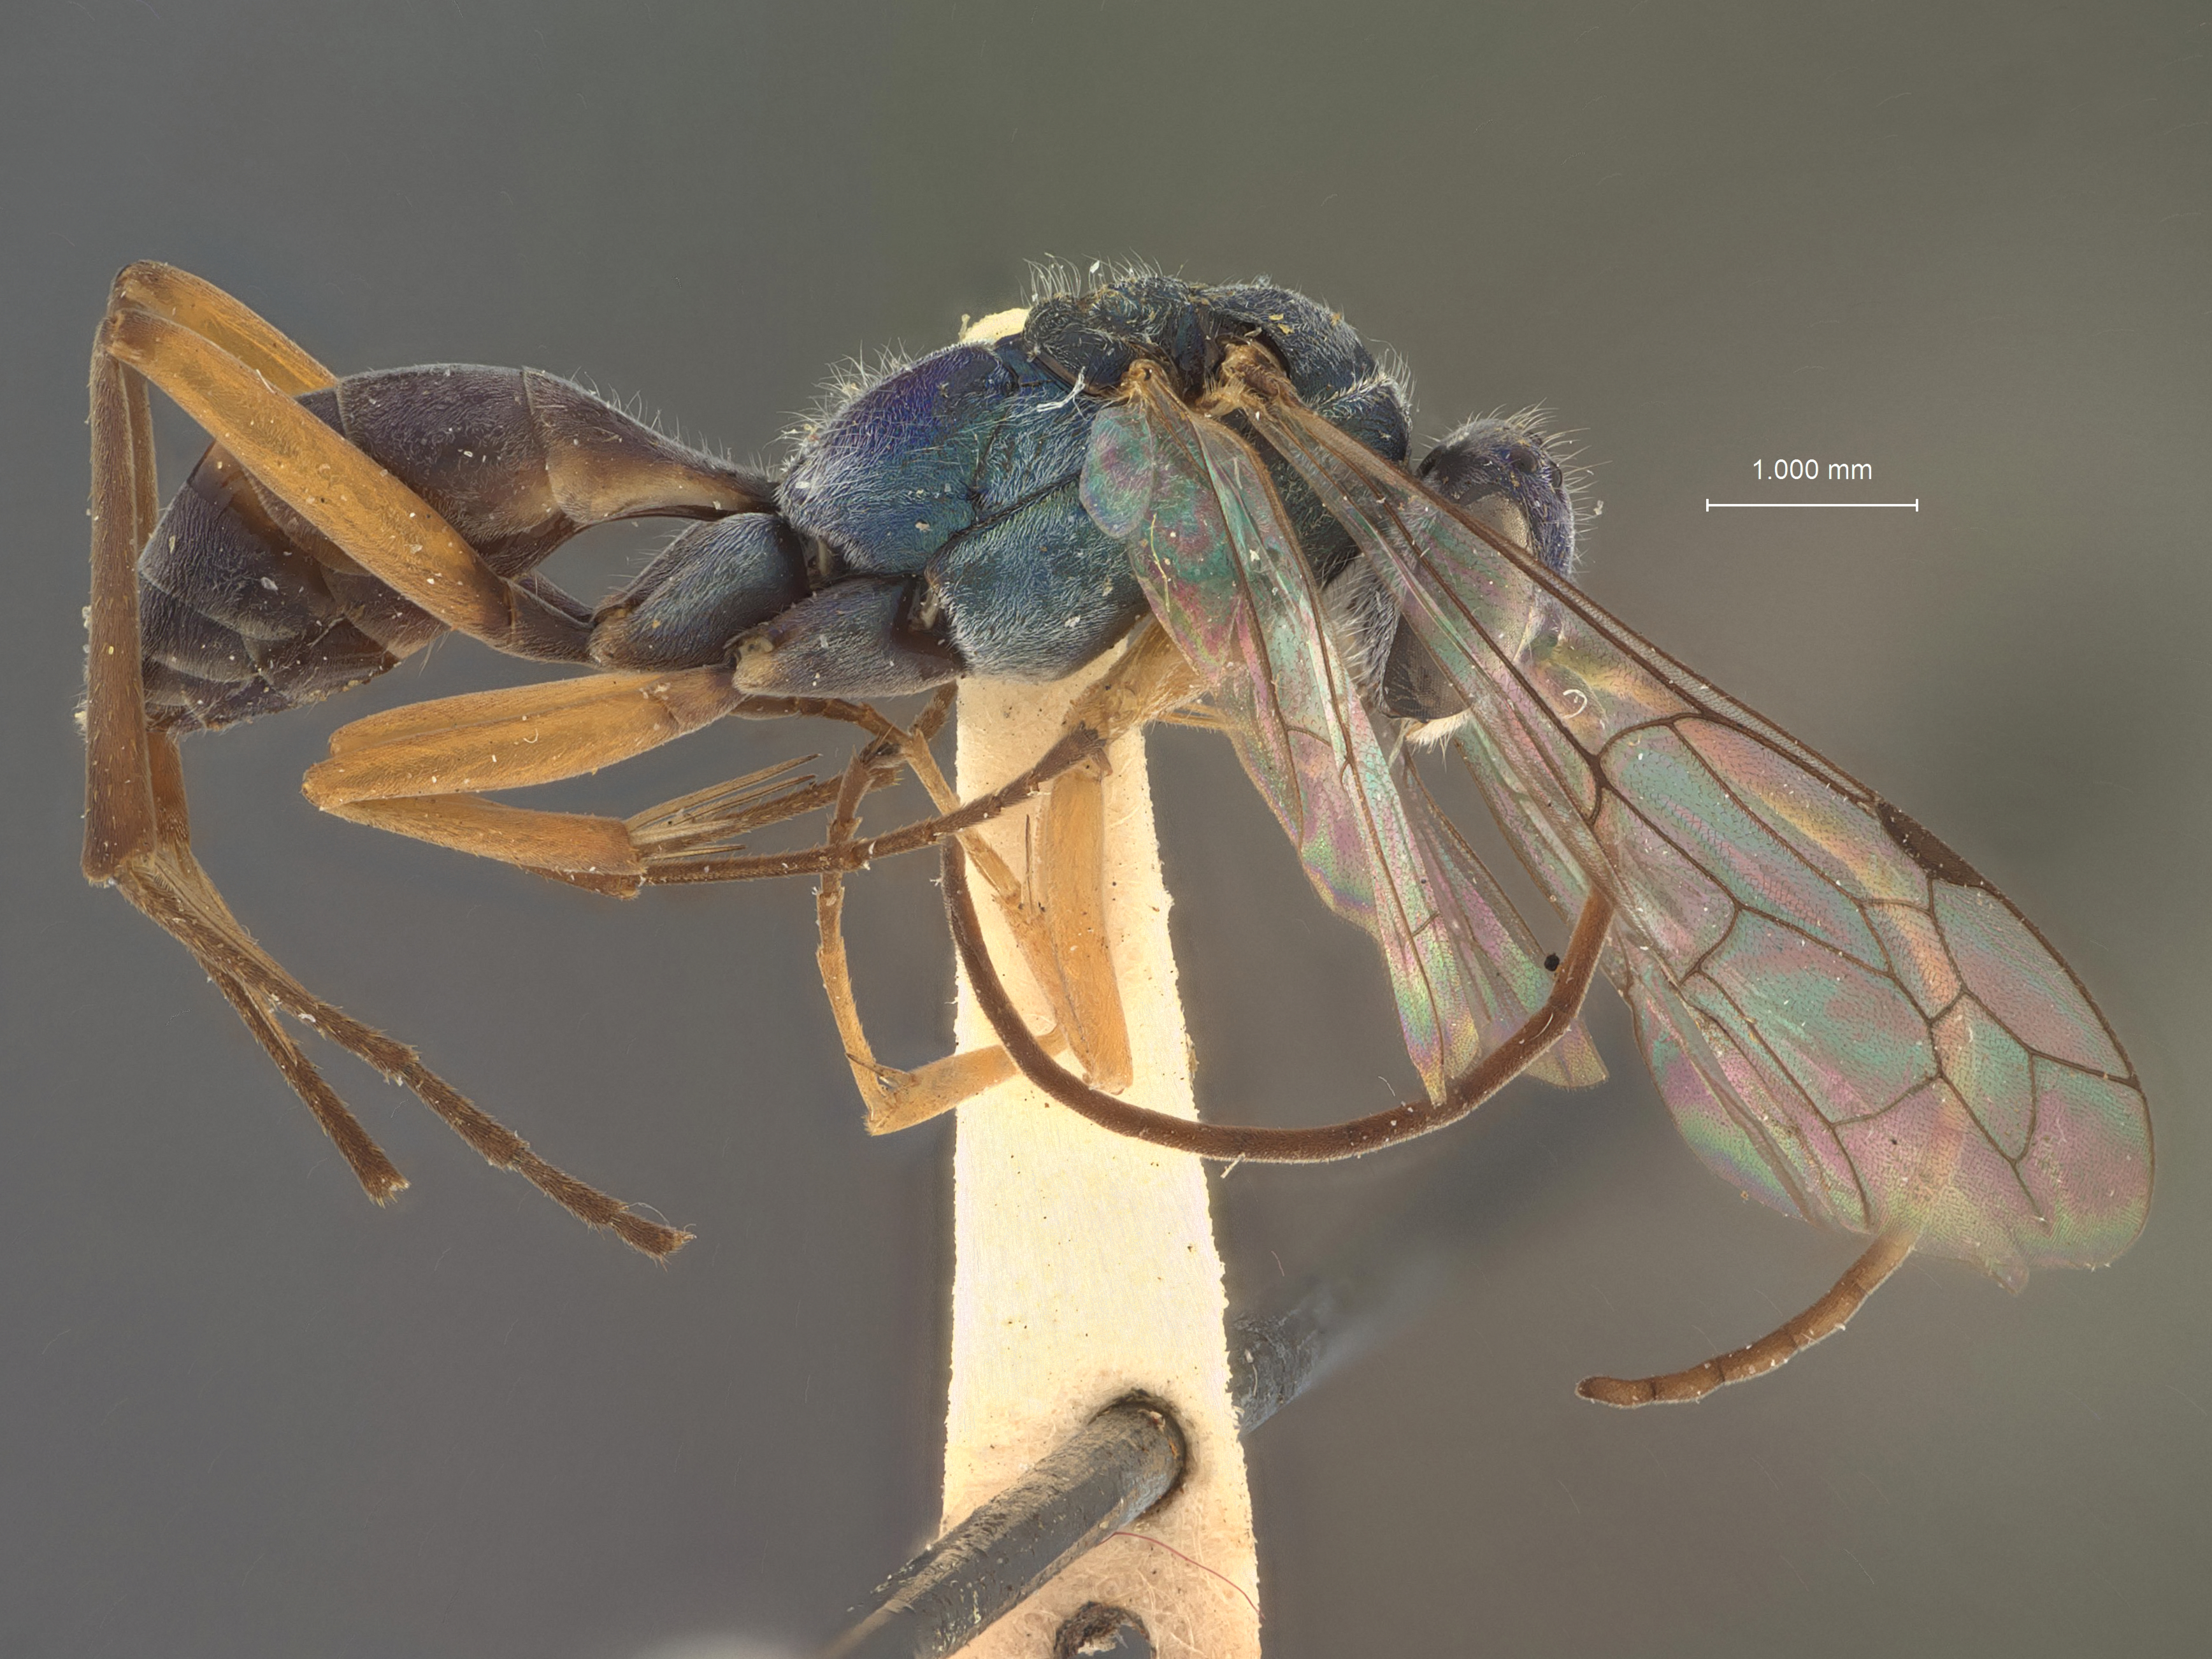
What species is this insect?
Auplopus marginalis
